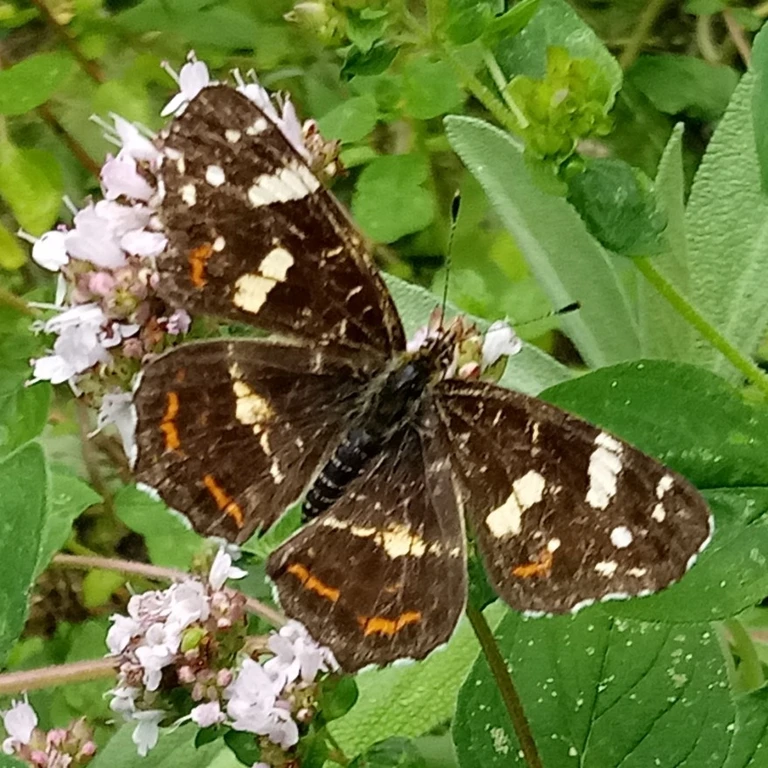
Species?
Araschnia levana
